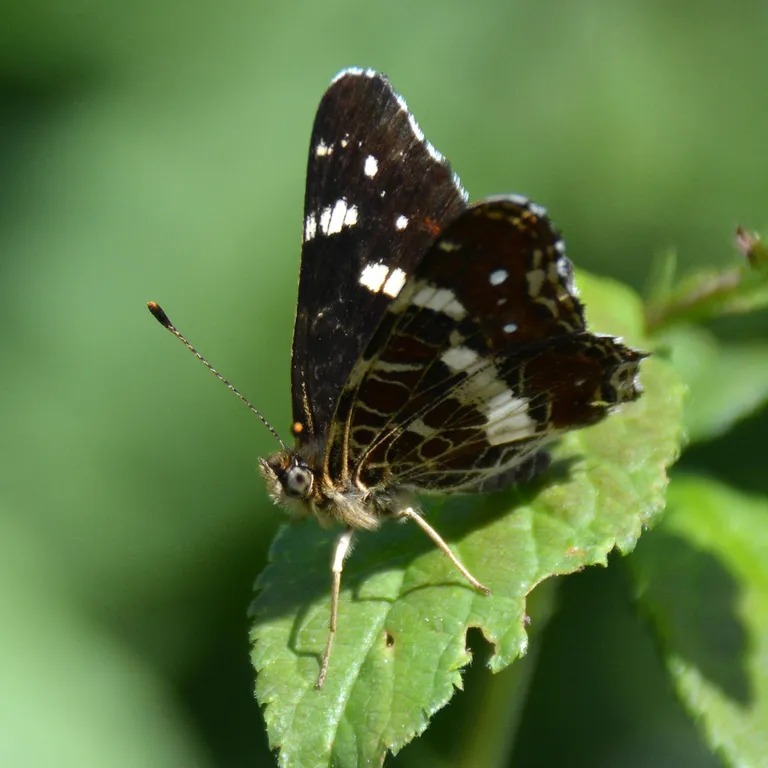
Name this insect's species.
Araschnia levana
